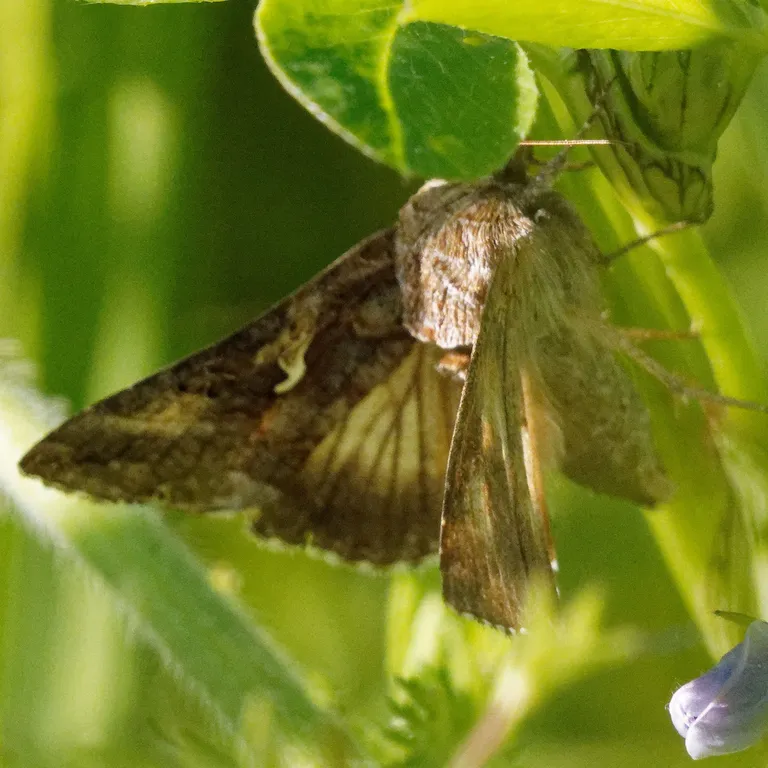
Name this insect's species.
Autographa gamma
